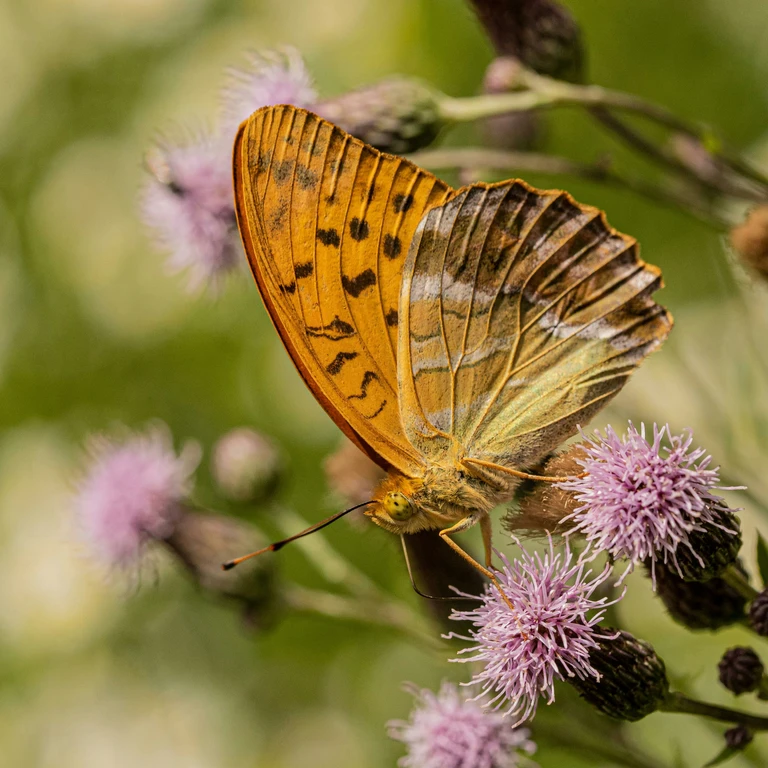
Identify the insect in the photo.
Argynnis paphia
